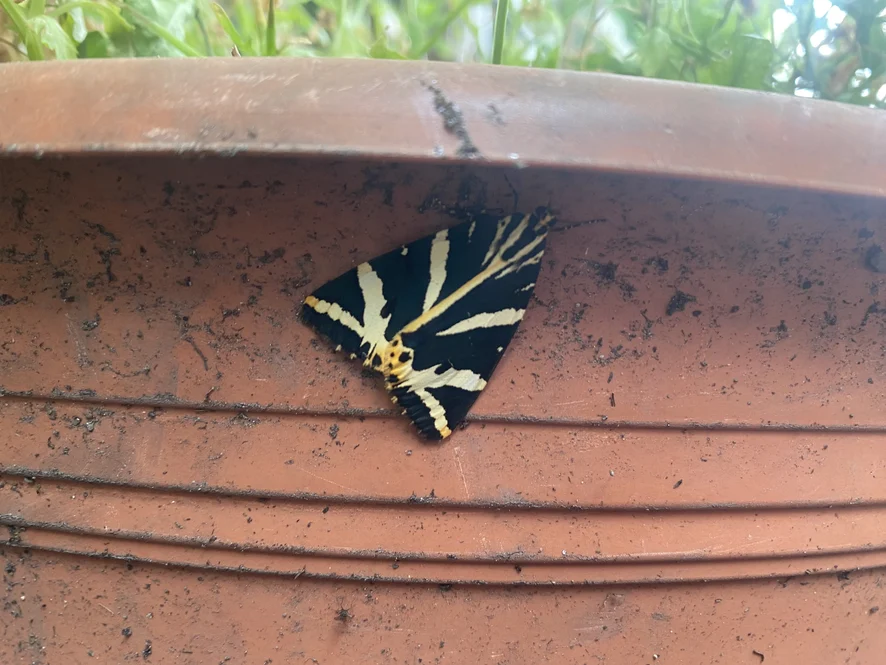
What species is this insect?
Euplagia quadripunctaria
